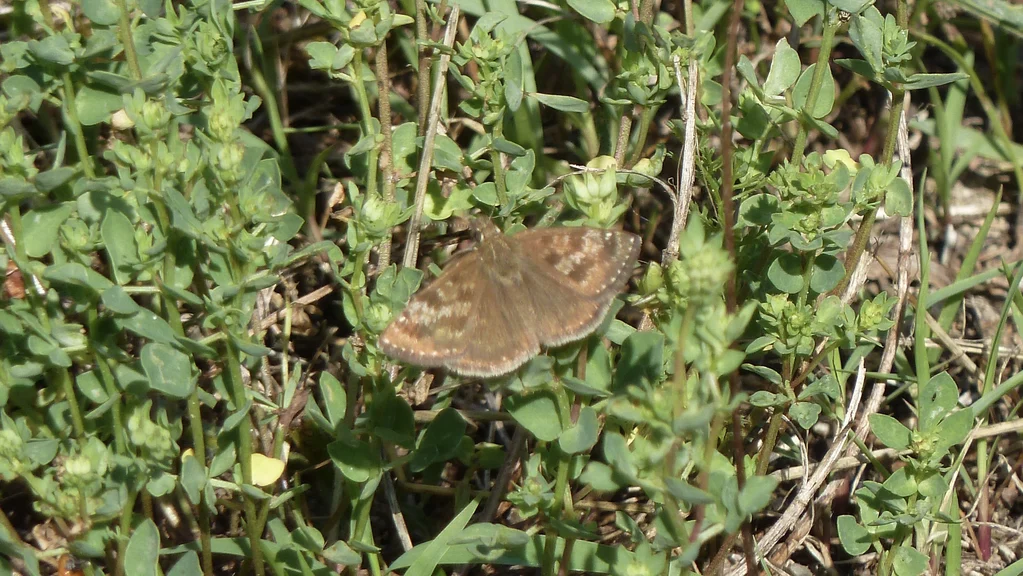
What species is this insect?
Erynnis tages
